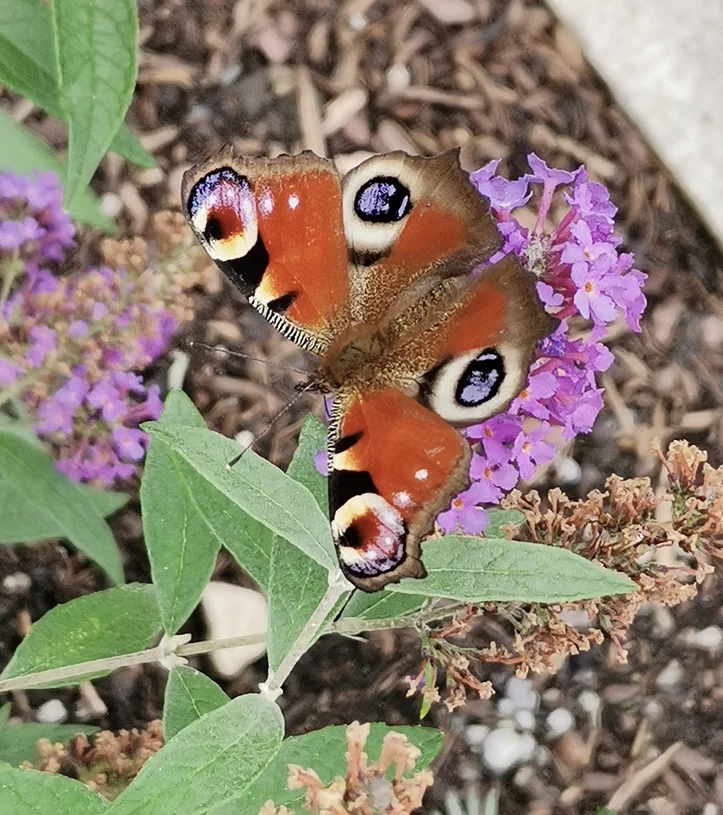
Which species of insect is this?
Aglais io
